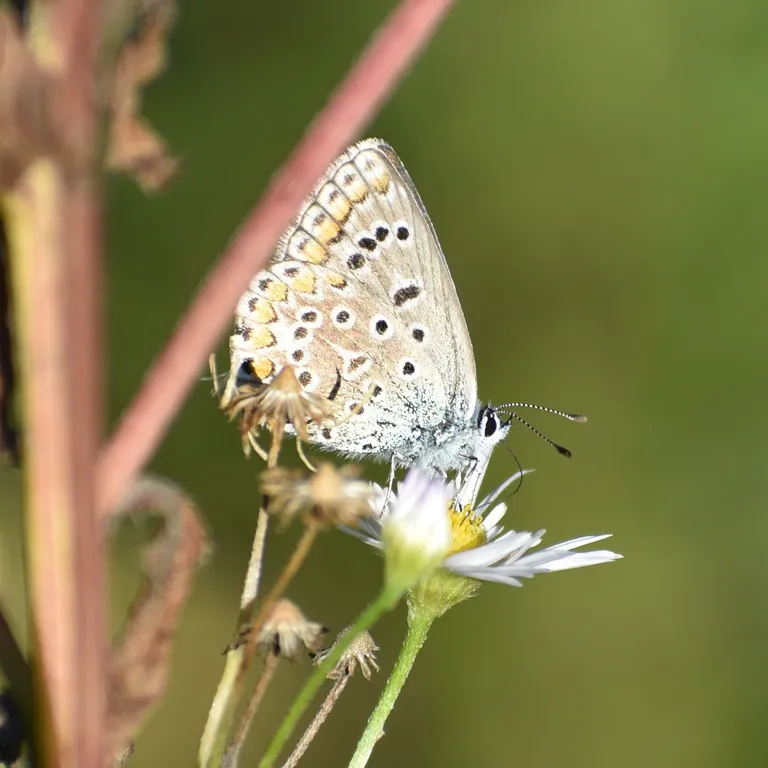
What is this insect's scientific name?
Polyommatus icarus
